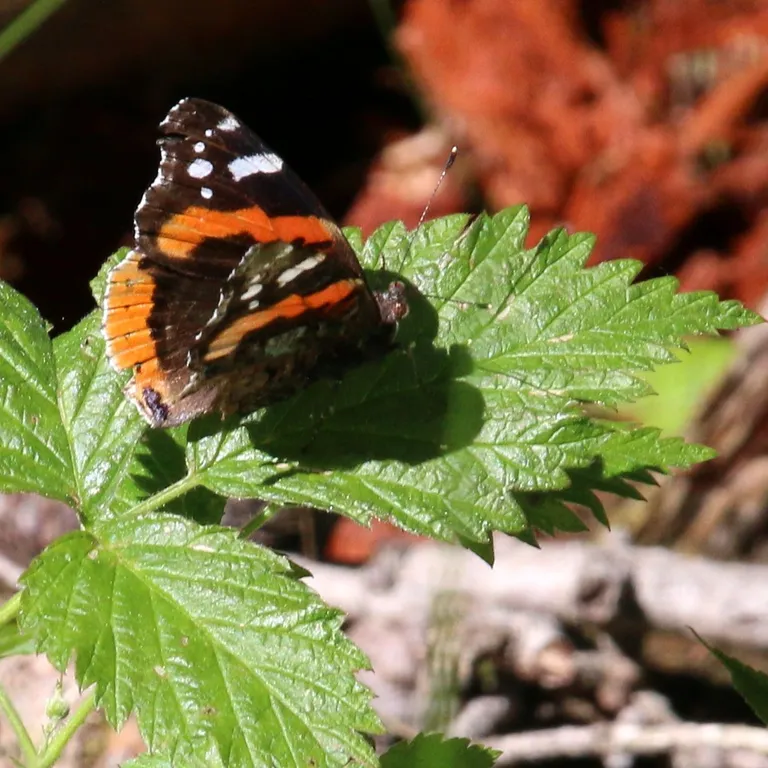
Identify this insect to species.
Vanessa atalanta
